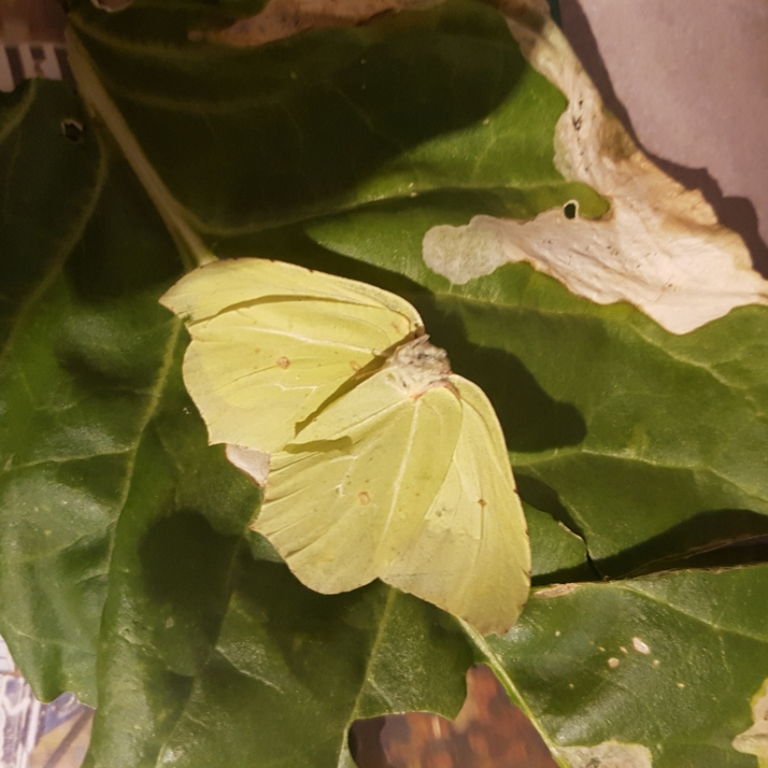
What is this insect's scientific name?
Gonepteryx rhamni
